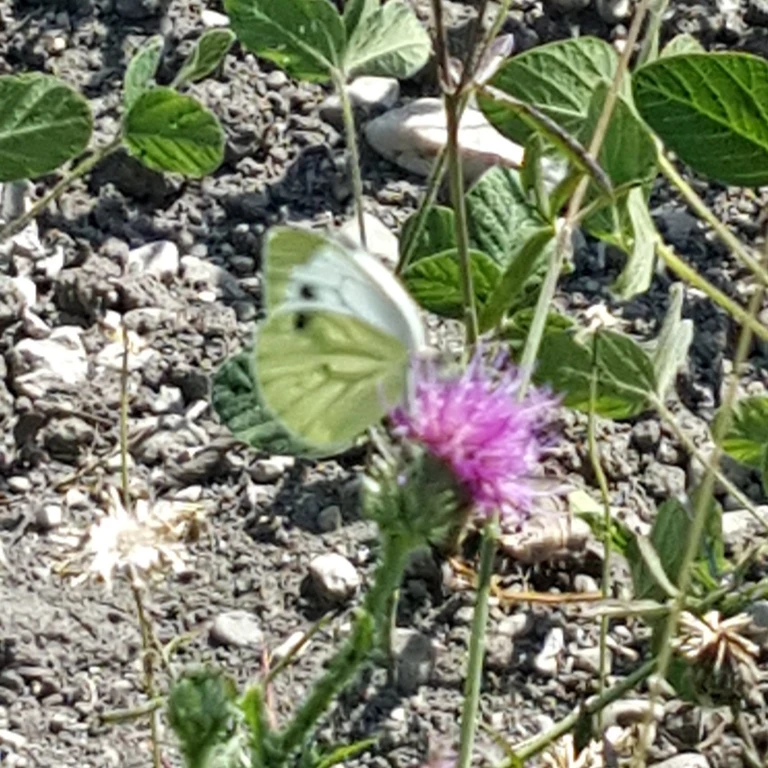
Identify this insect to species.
Pieris napi
